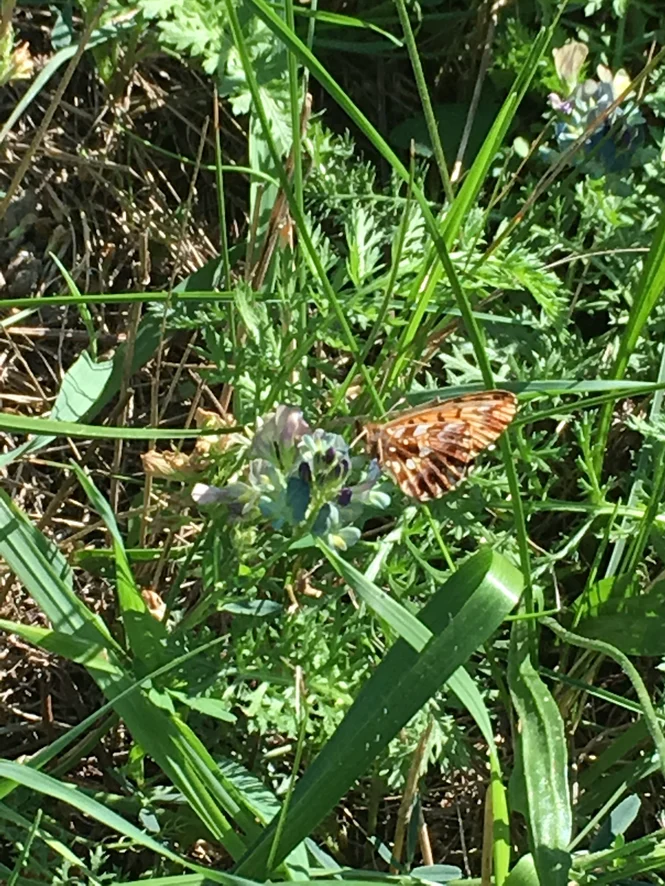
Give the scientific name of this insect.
Boloria dia
